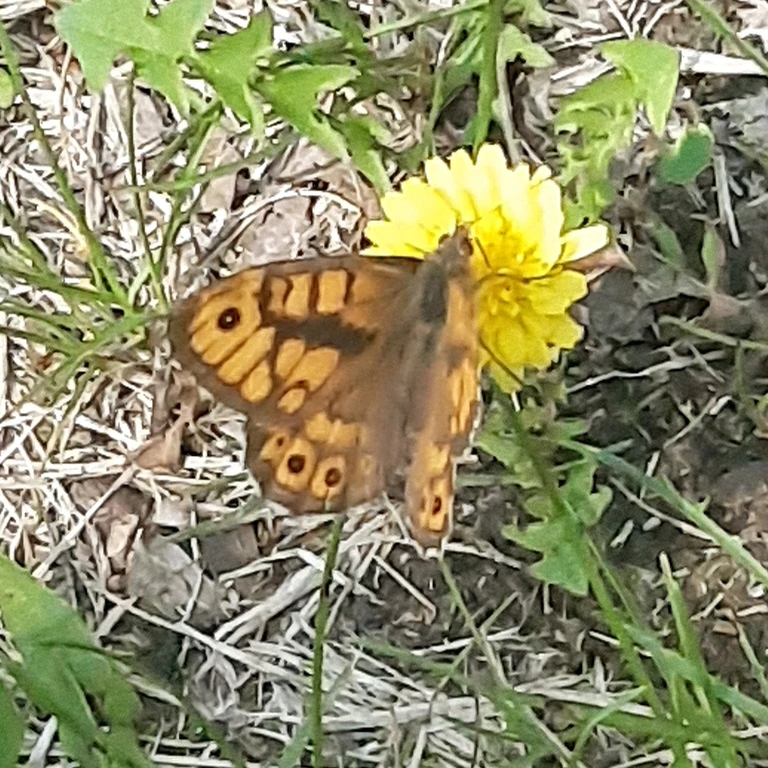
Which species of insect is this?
Lasiommata megera (also Pararge megera)
